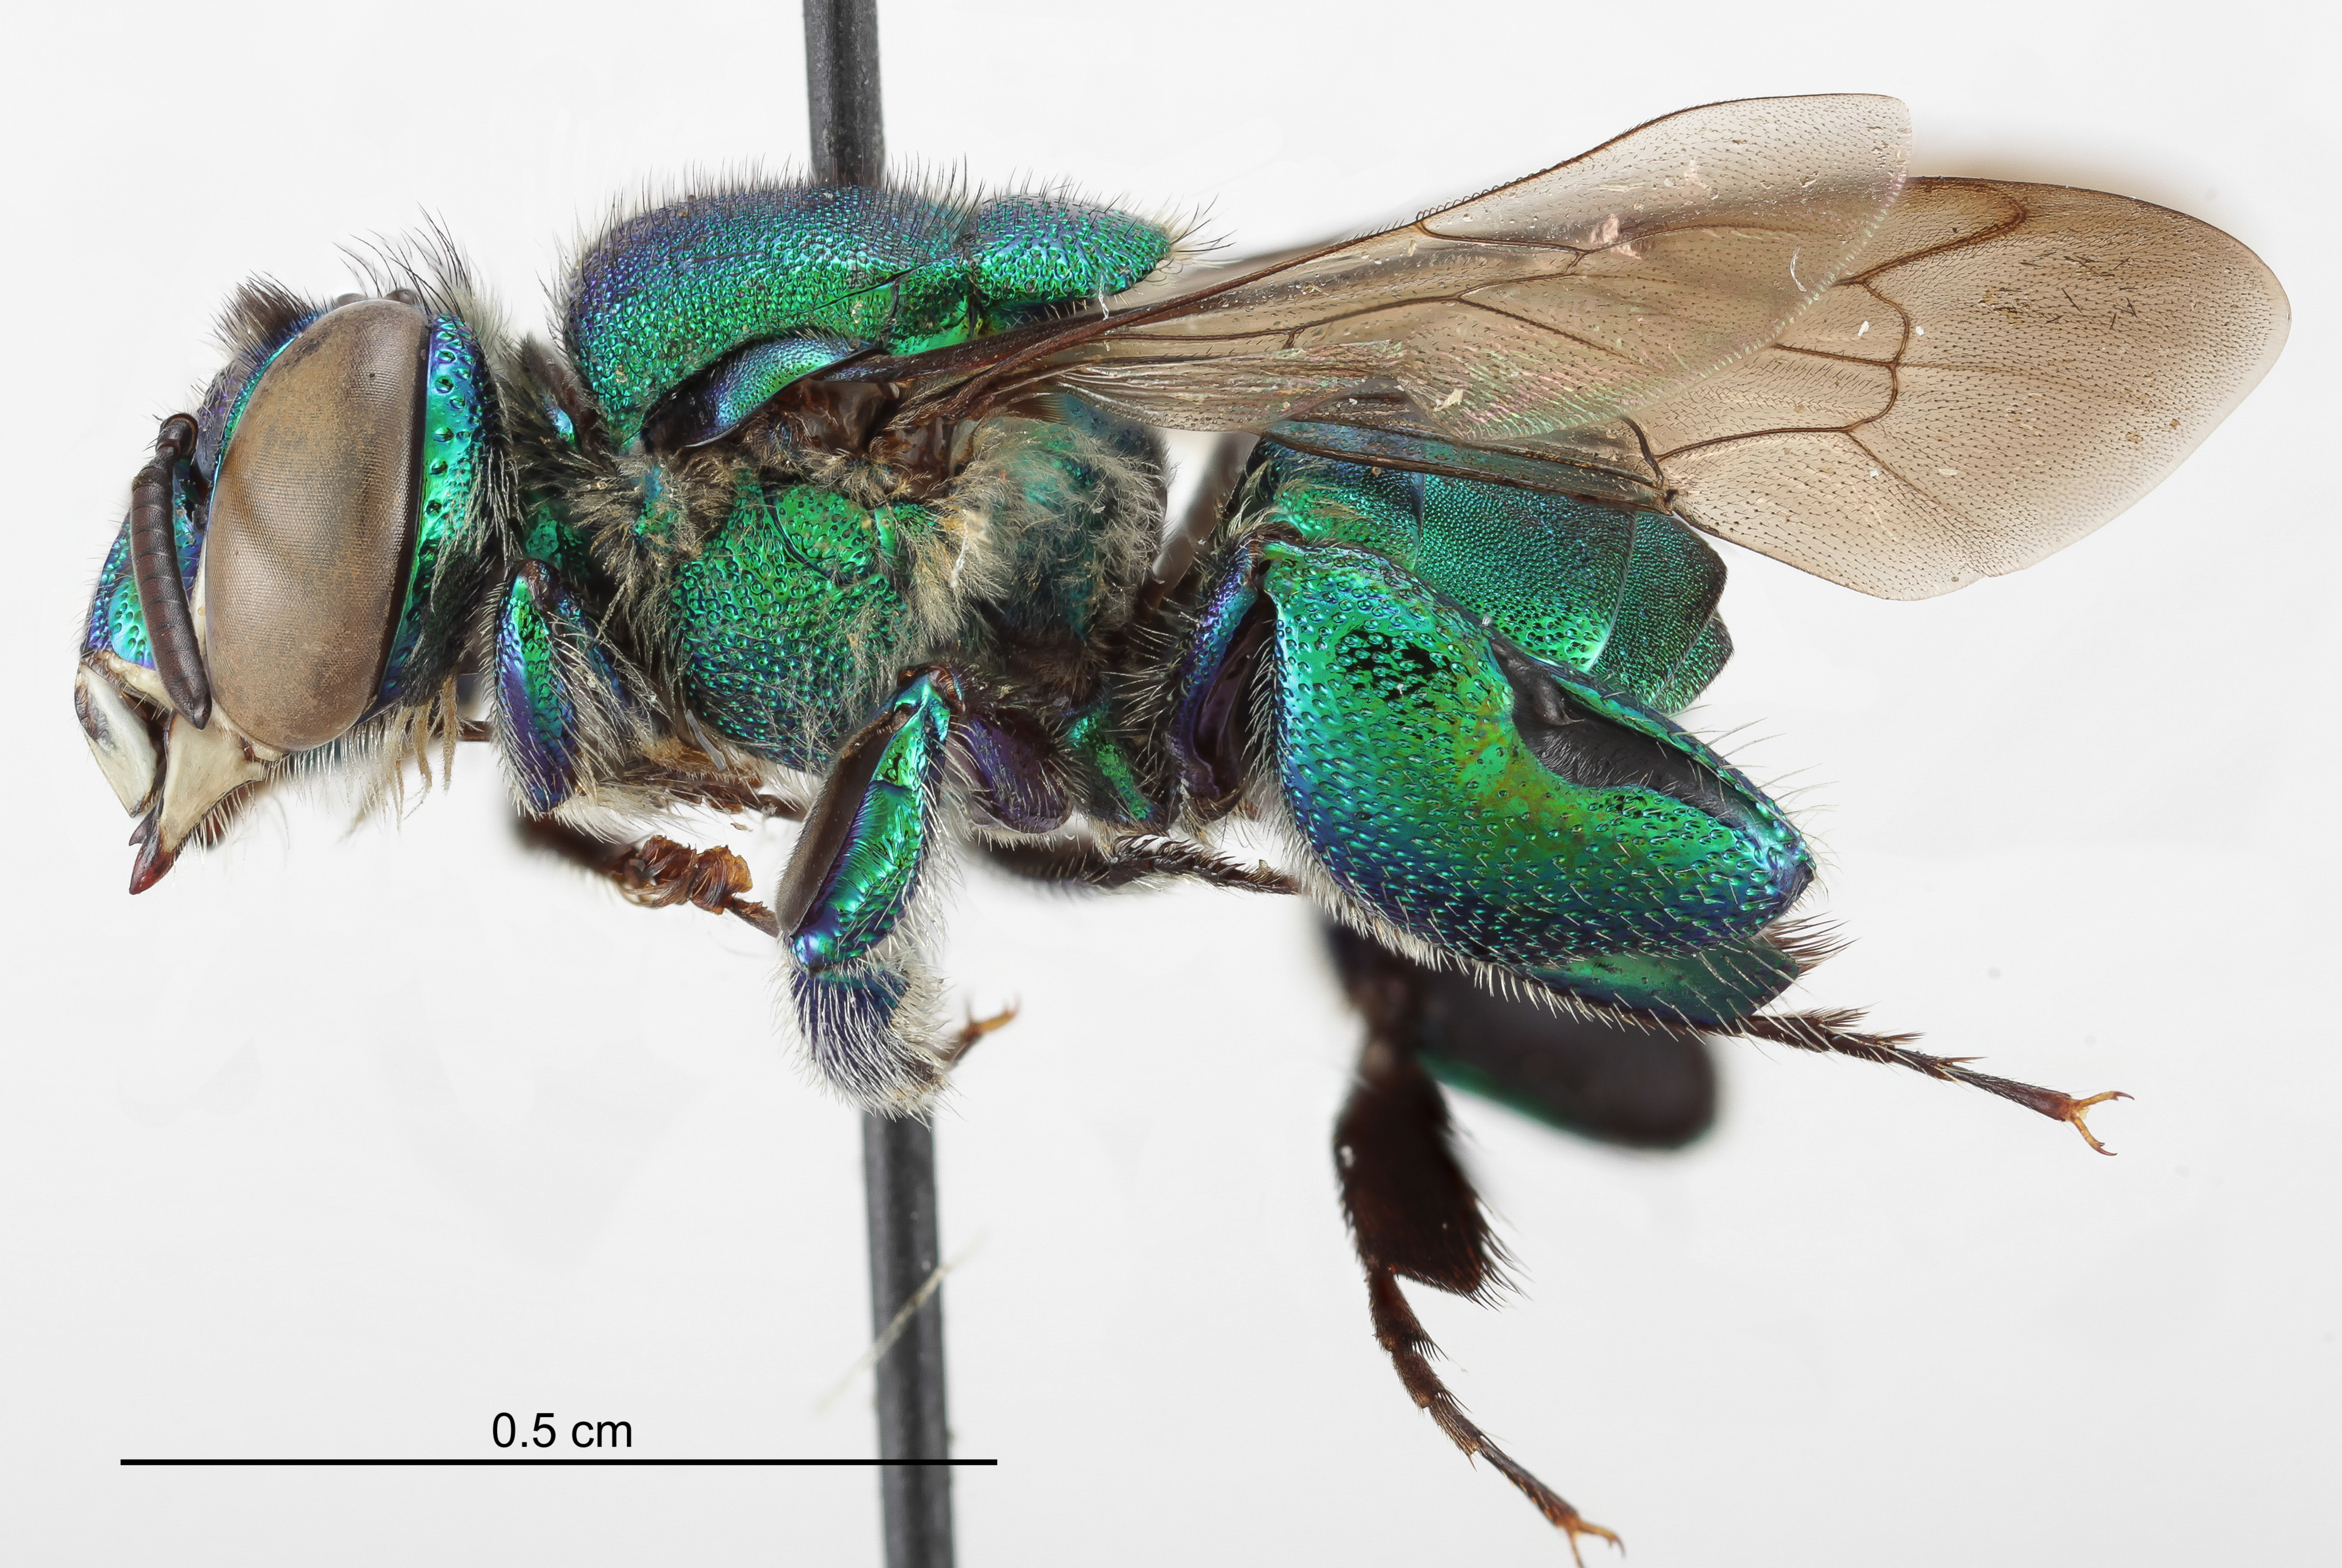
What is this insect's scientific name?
Euglossa crassipunctata
